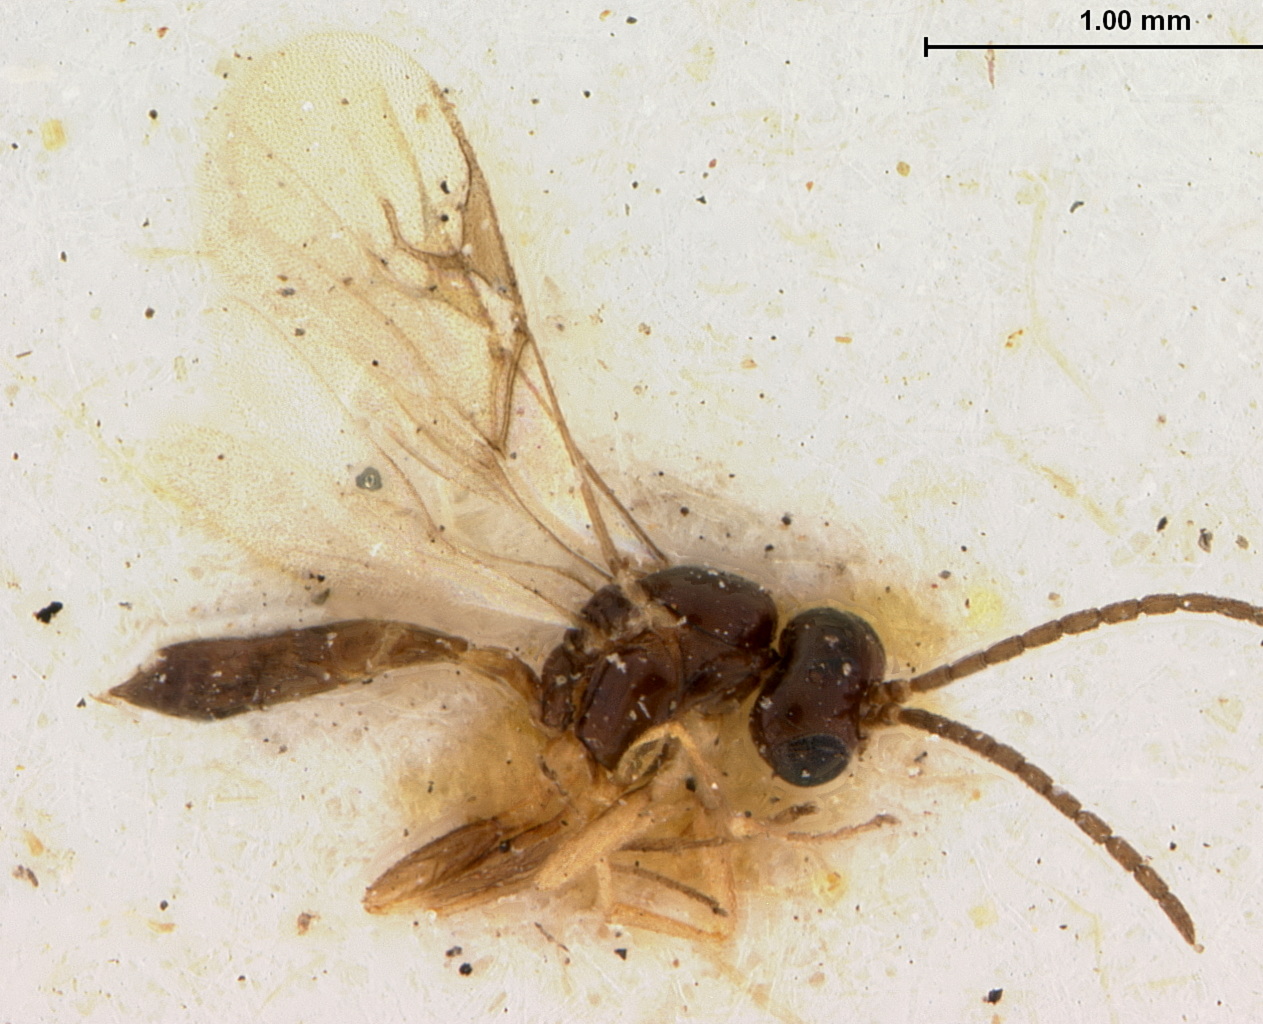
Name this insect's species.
Lysiphlebus testaceipes
